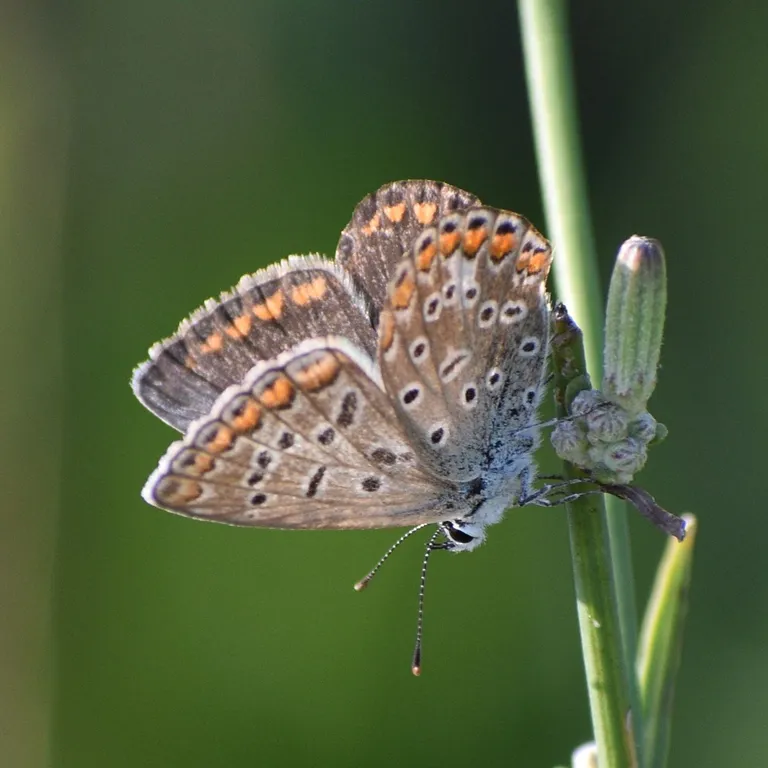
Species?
Polyommatus icarus
